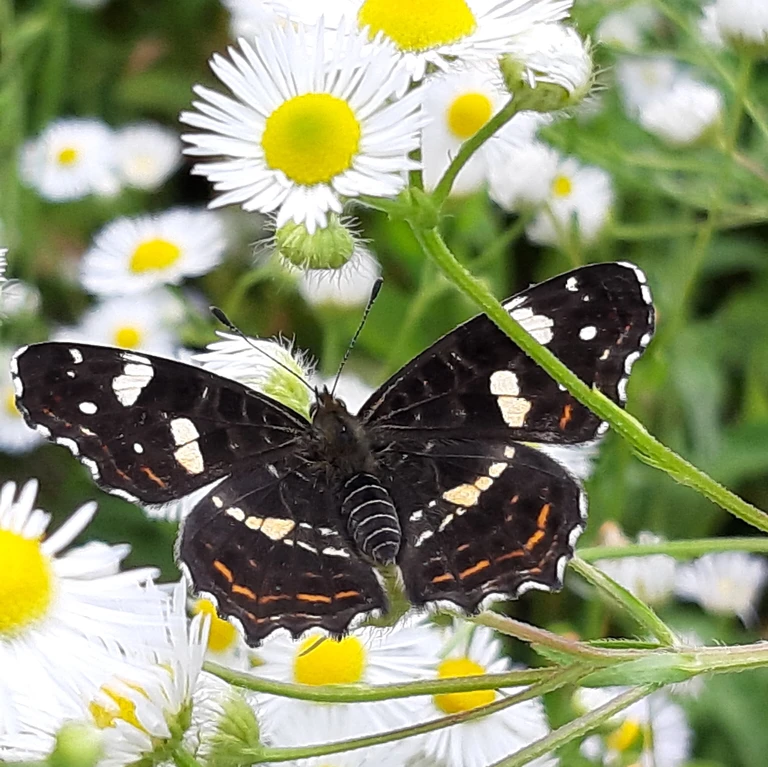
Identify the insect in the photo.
Araschnia levana
